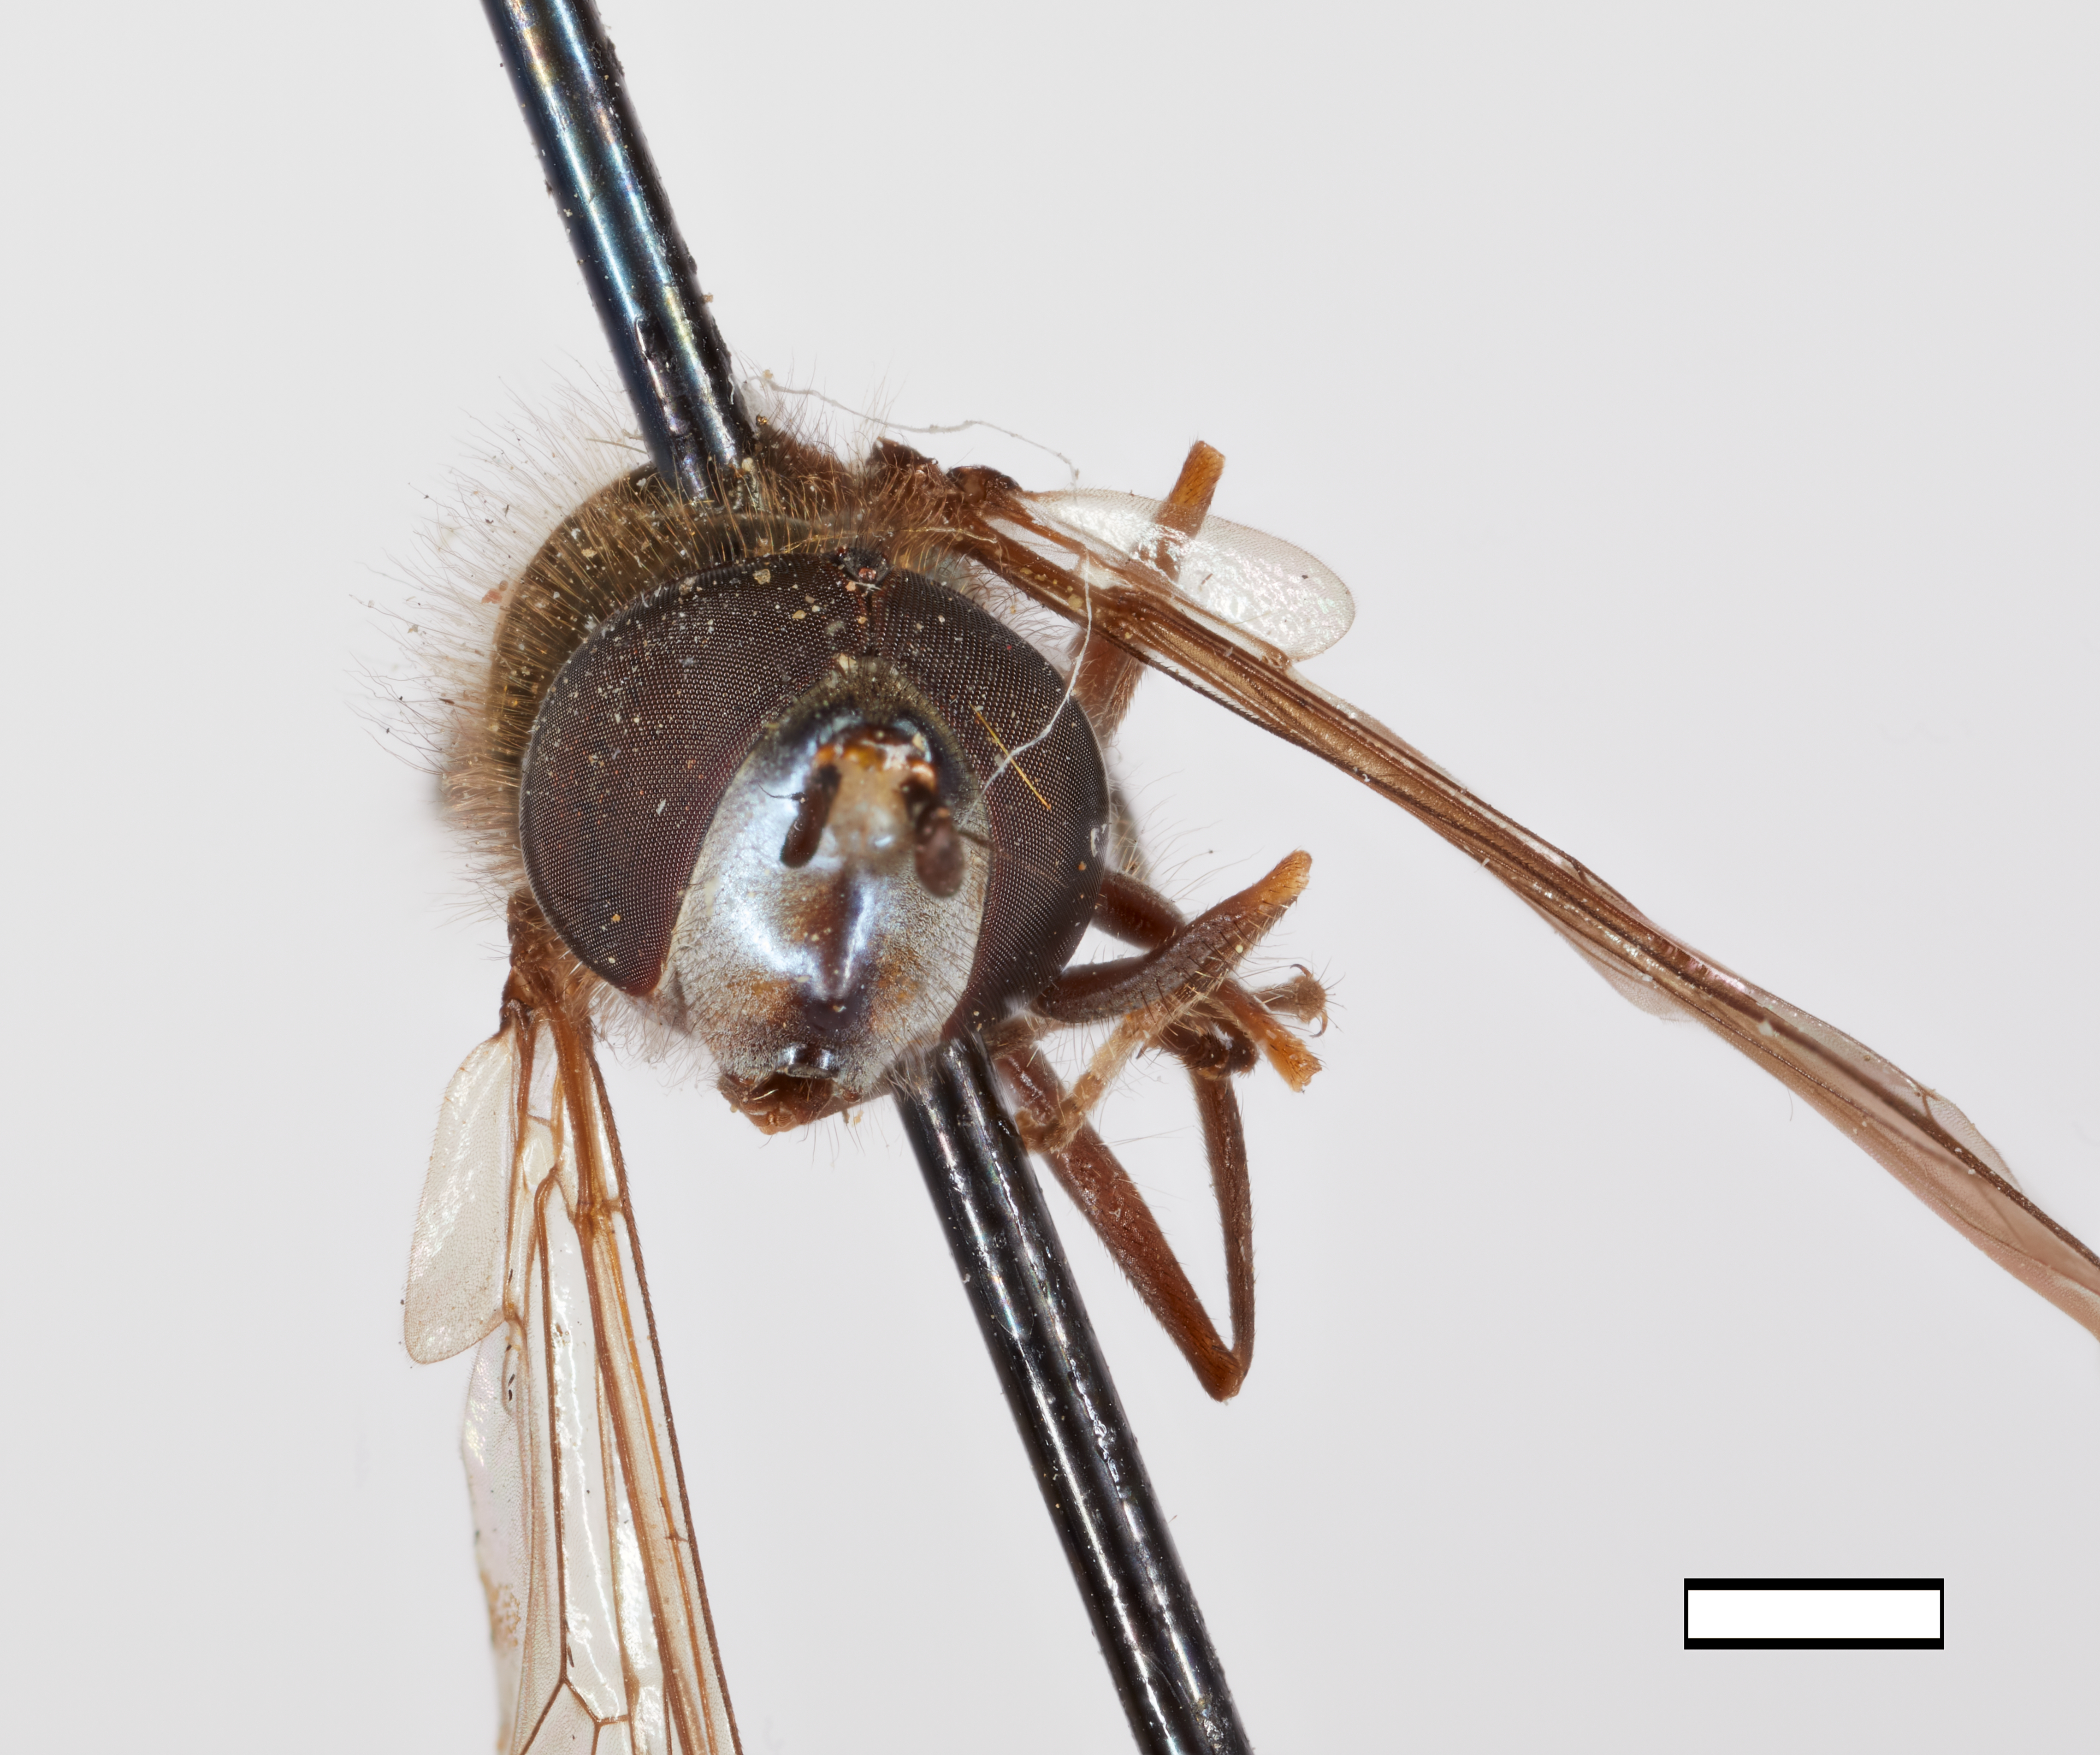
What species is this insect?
Melanostoma cherokeensis
